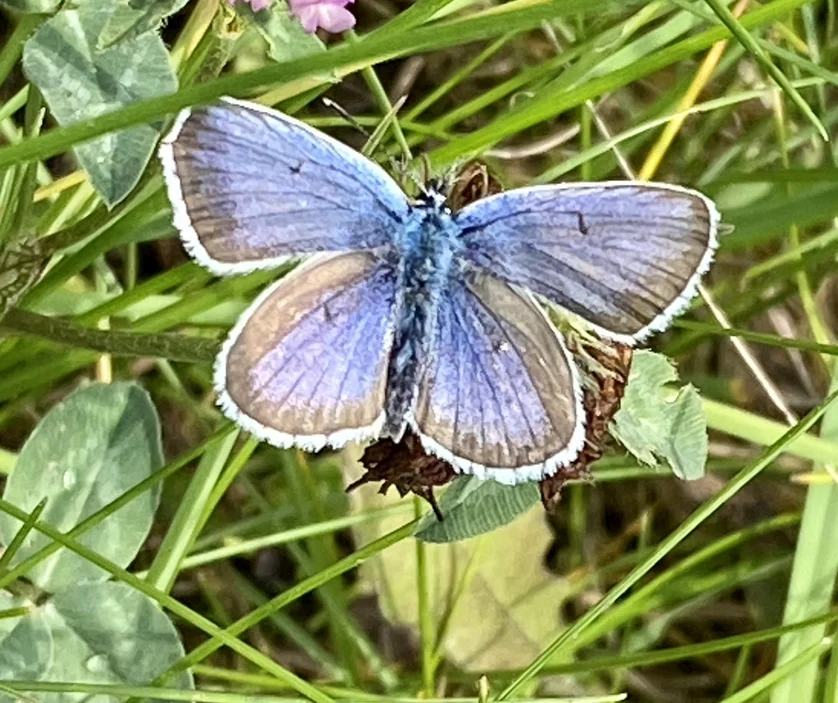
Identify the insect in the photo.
Plebejus argus
